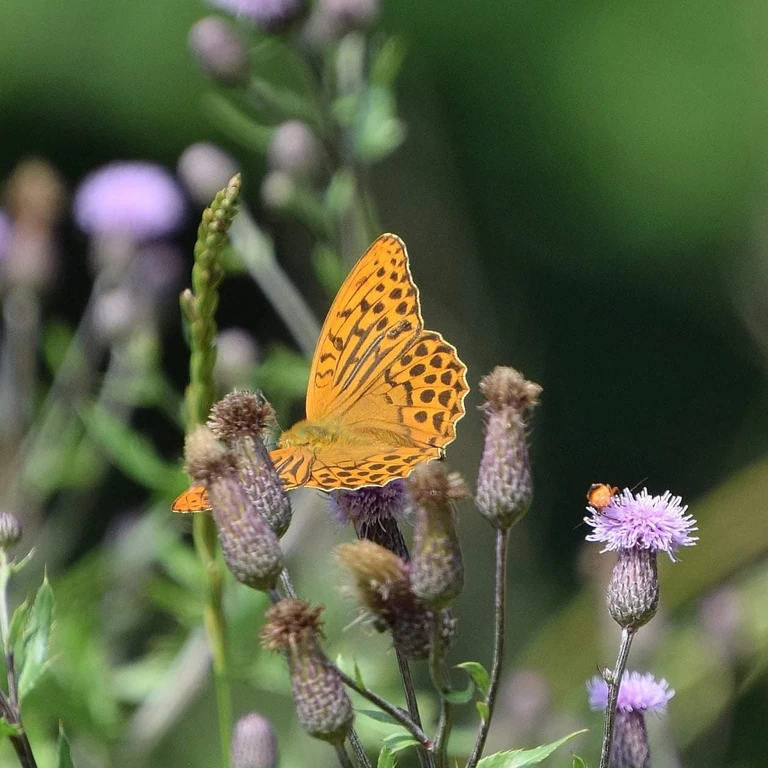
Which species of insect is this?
Argynnis paphia
